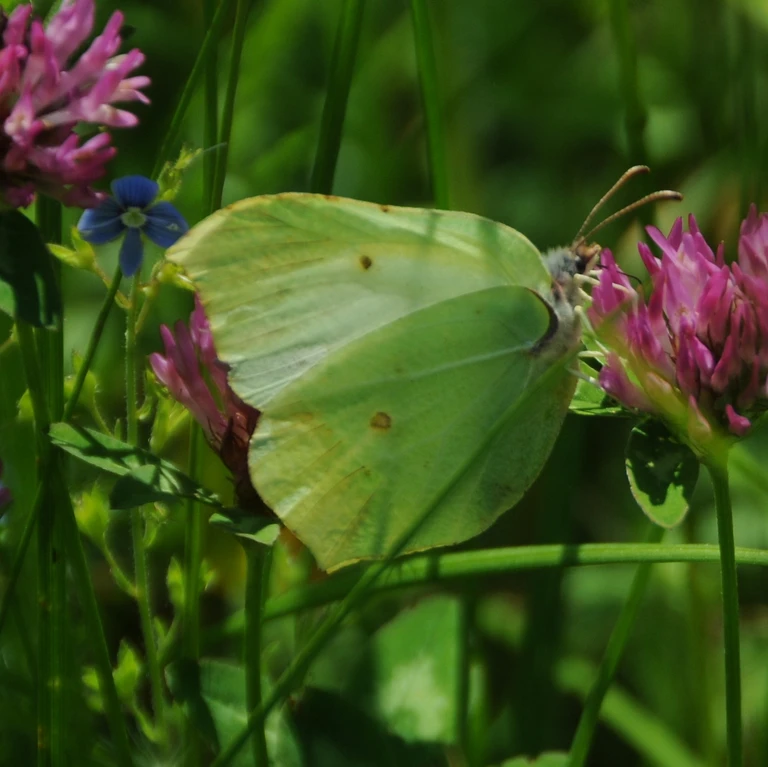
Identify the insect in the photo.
Gonepteryx rhamni
